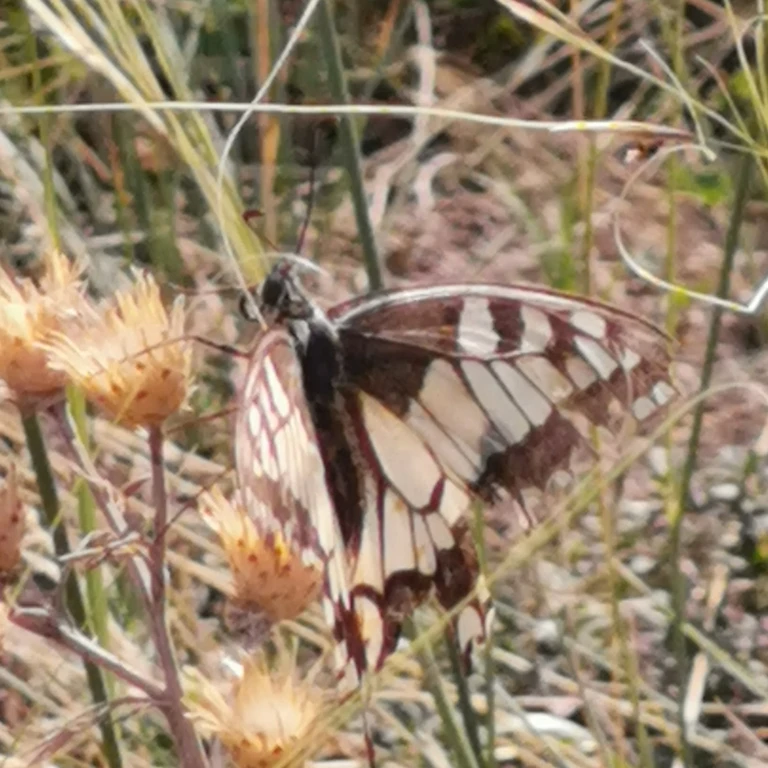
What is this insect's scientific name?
Papilio machaon
